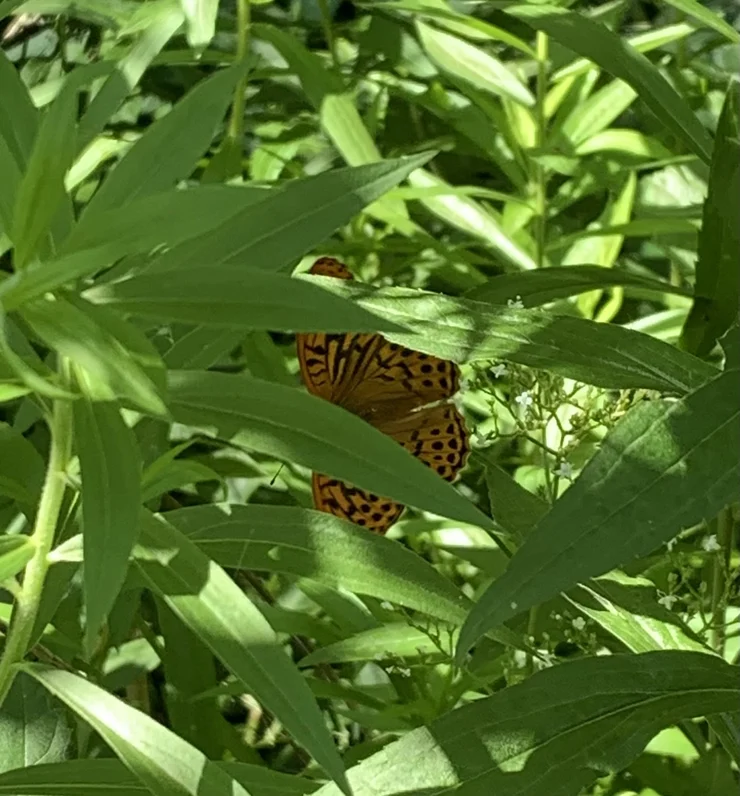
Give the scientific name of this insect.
Argynnis paphia
